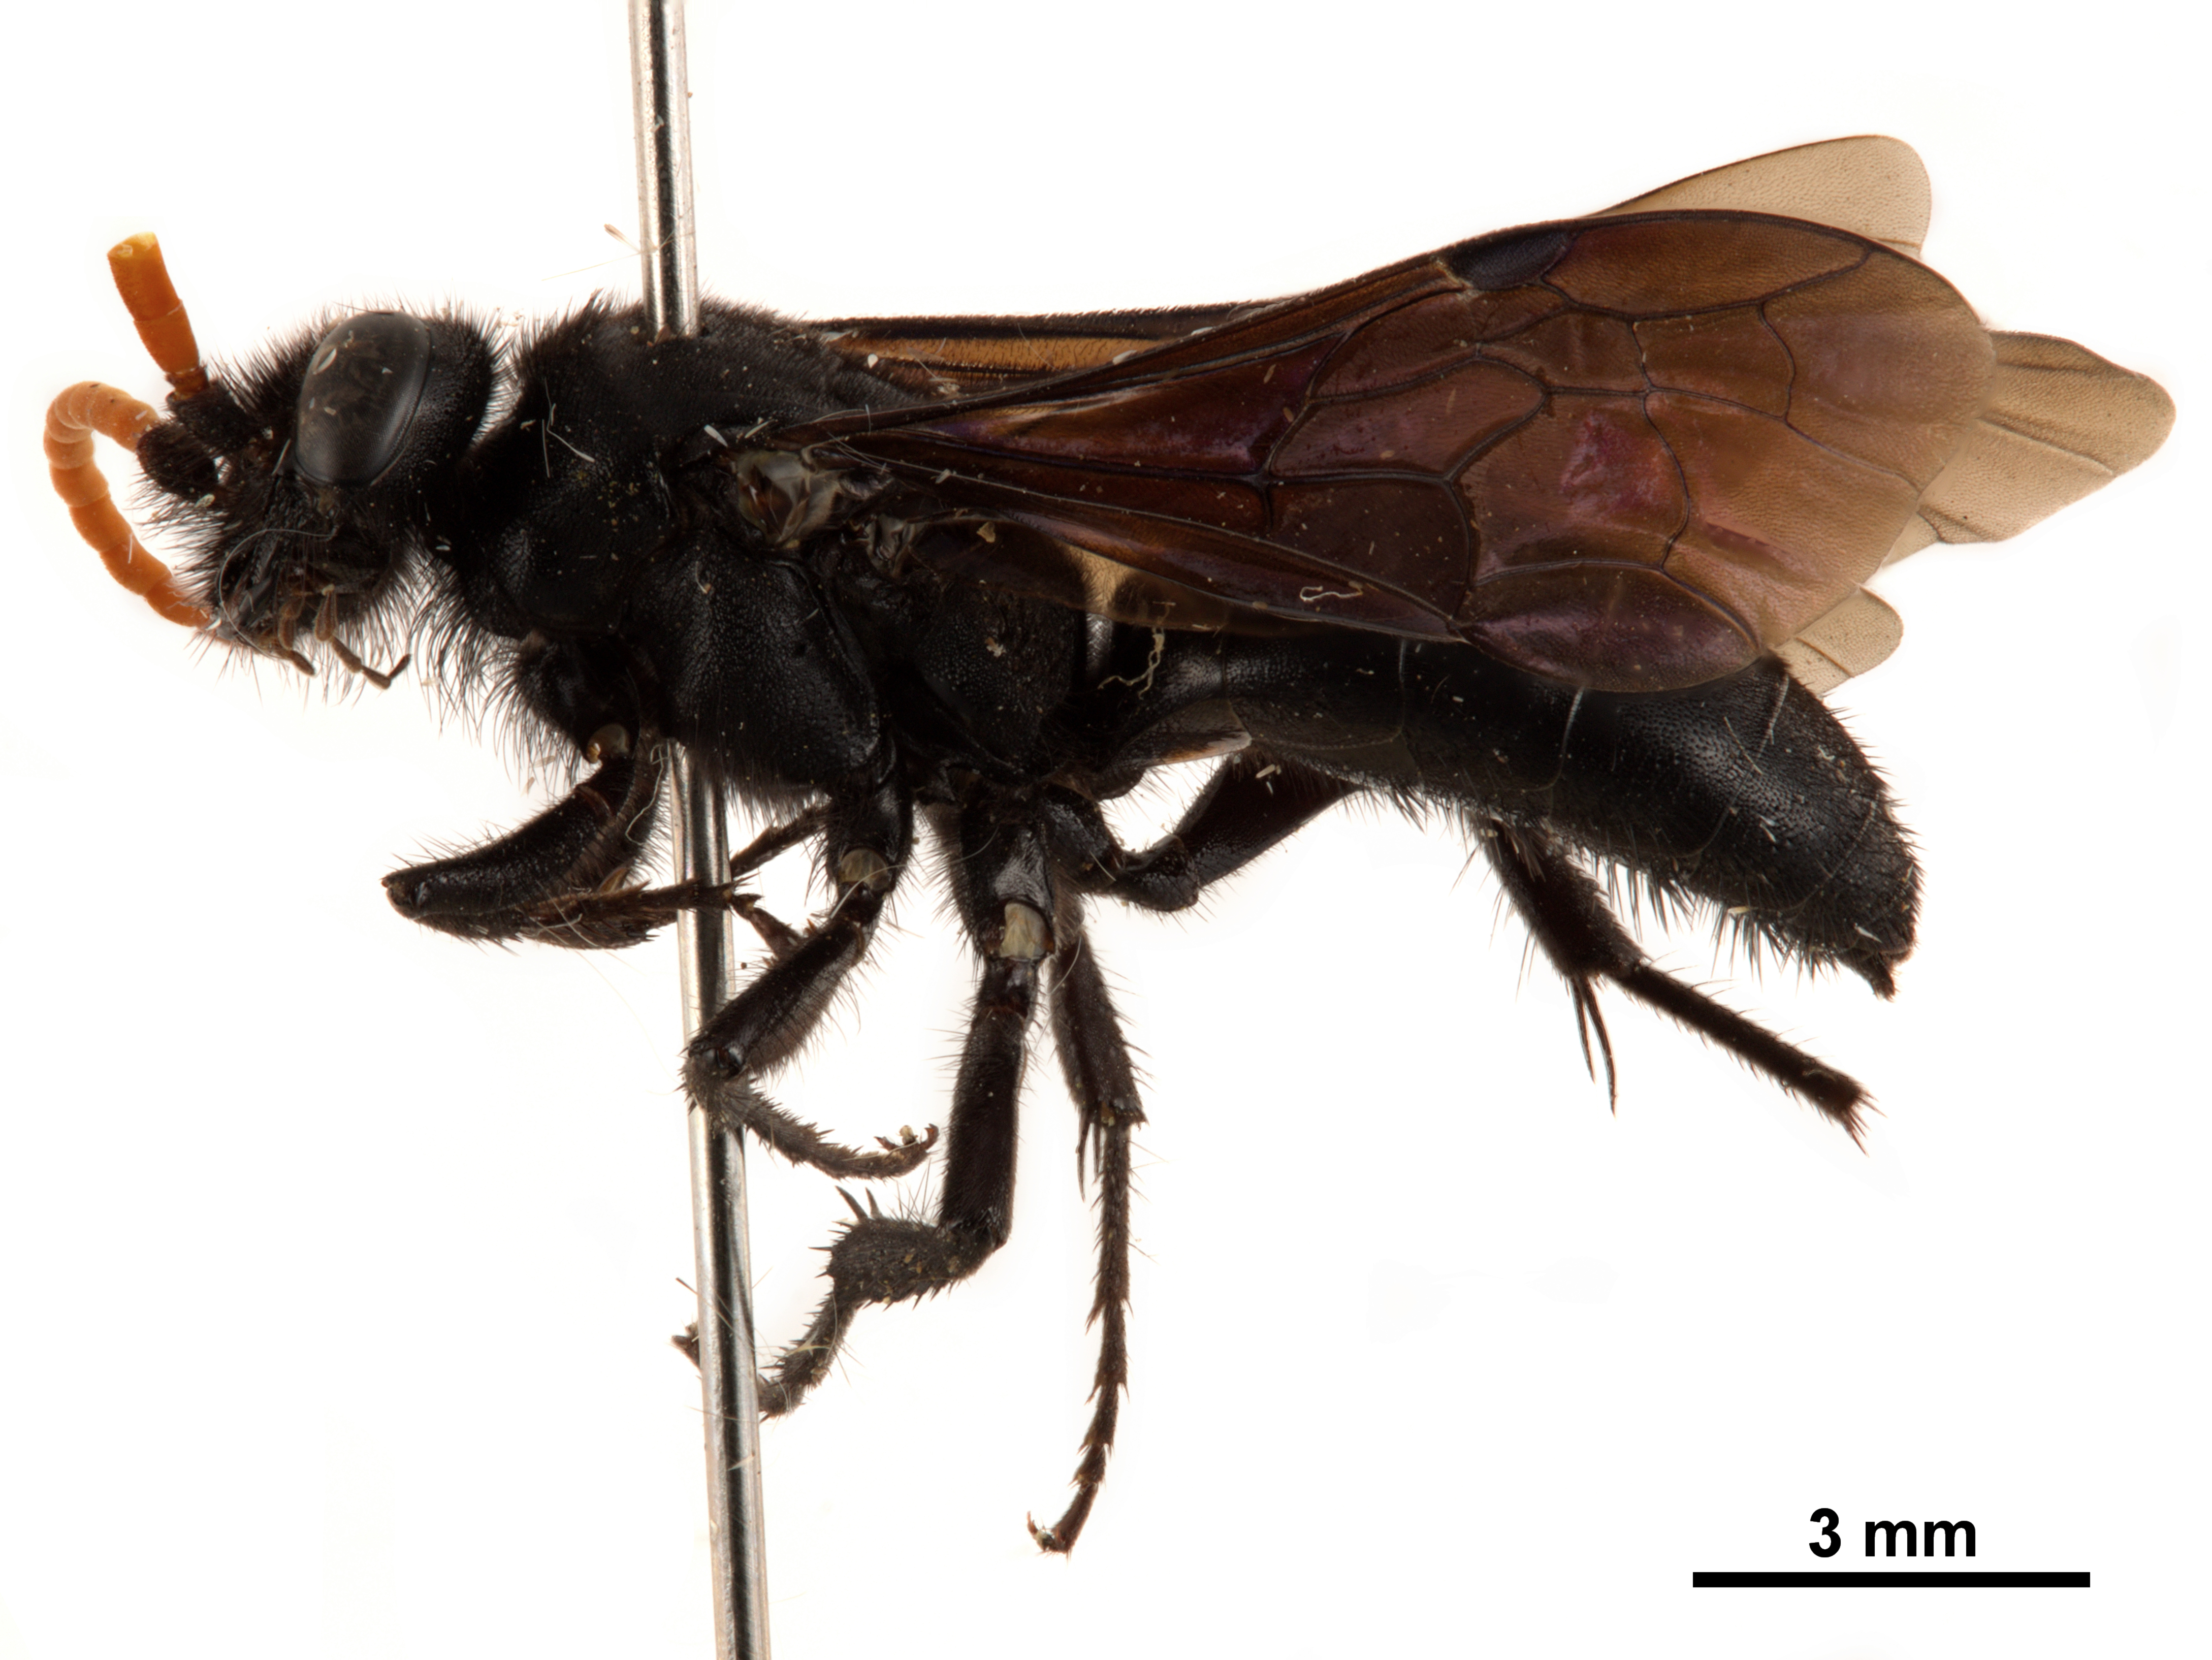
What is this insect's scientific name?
Cosila chilensis
